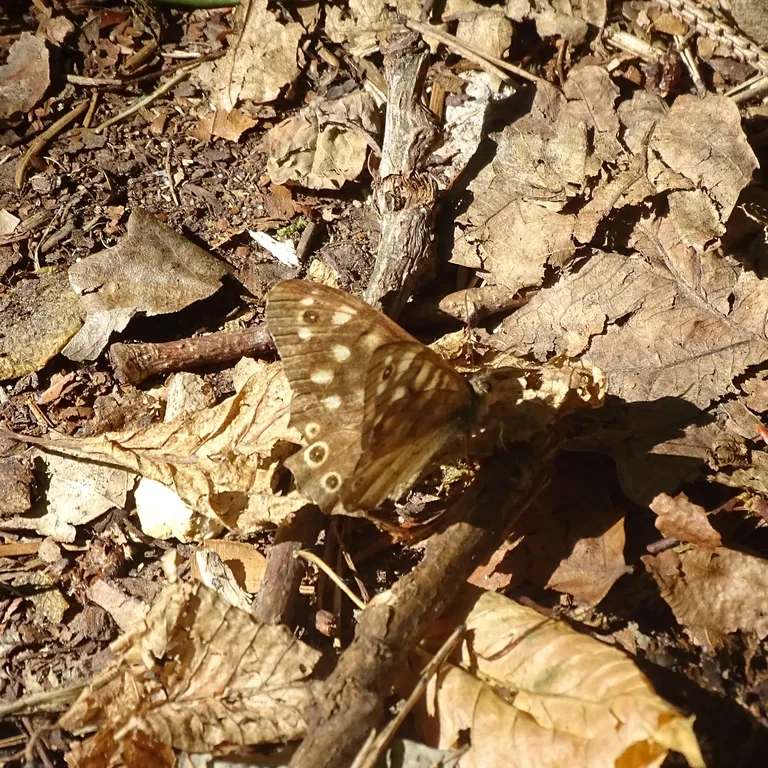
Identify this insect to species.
Pararge aegeria
